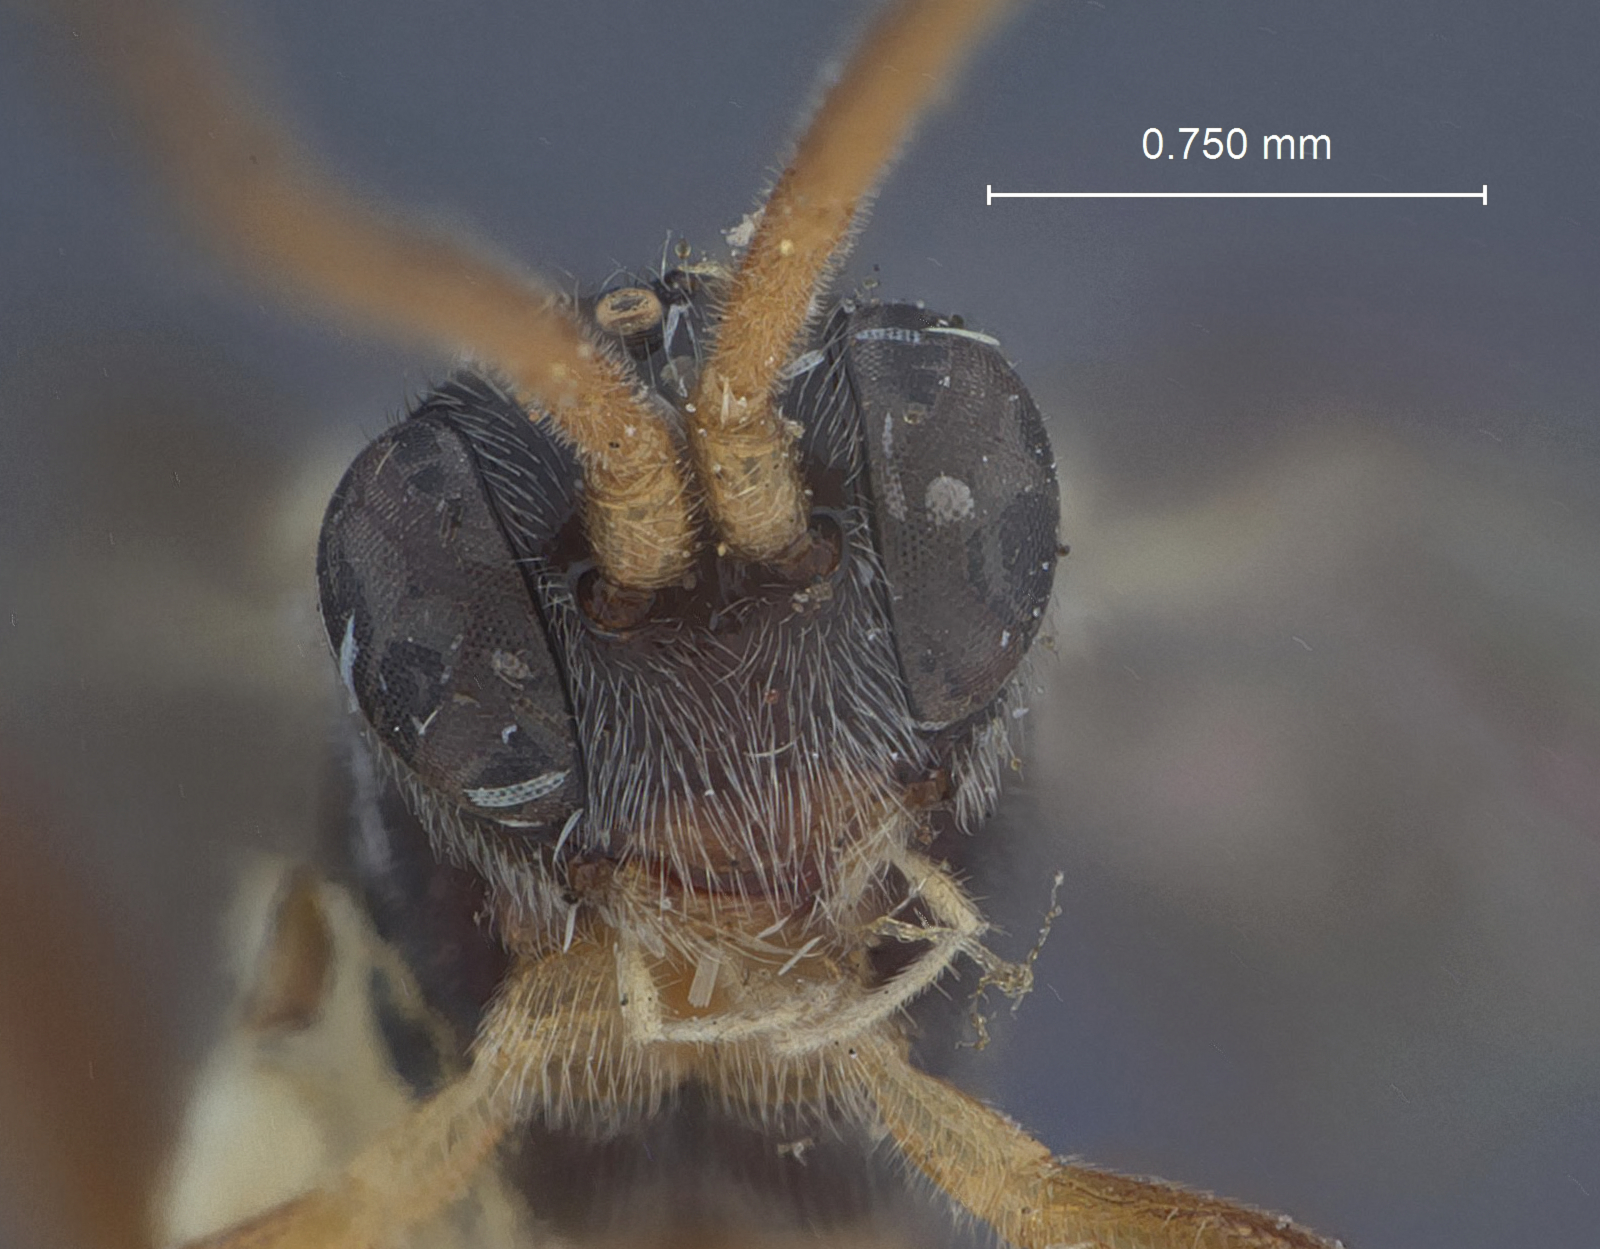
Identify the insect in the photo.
Phygadeuon auriculiferus
